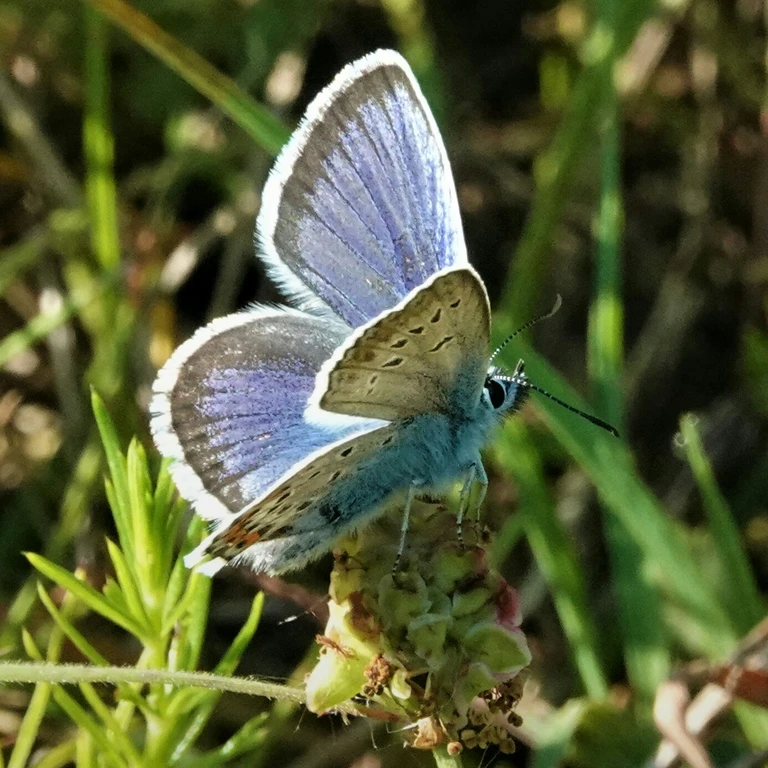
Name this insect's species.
Plebejus argus
